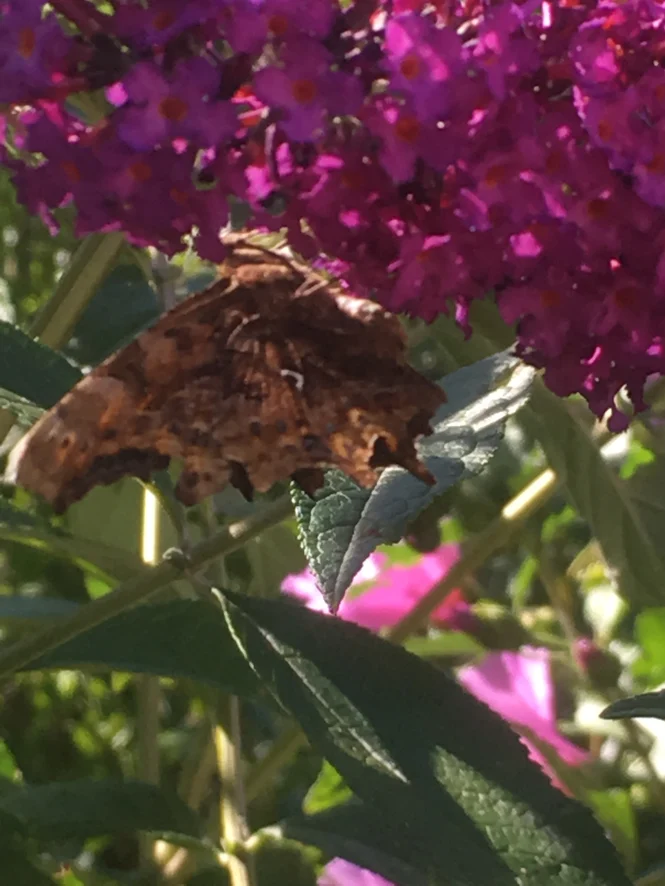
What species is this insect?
Polygonia c-album
